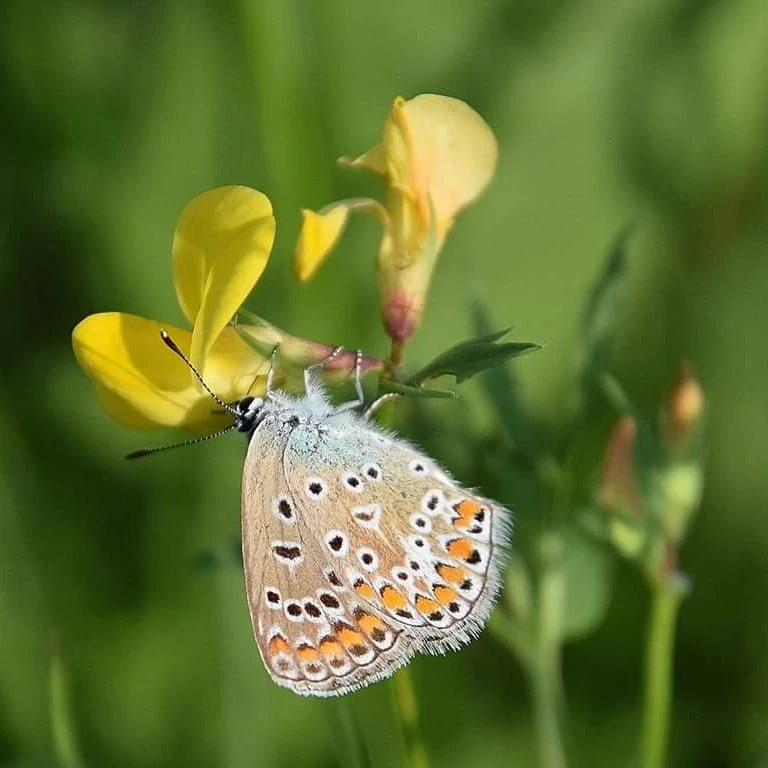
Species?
Polyommatus icarus
